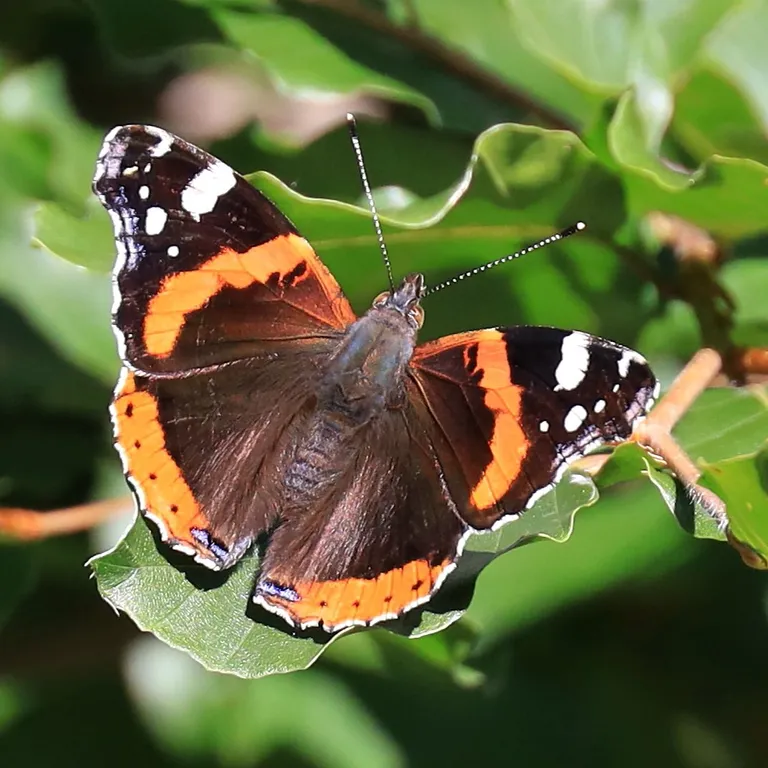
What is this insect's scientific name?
Vanessa atalanta
